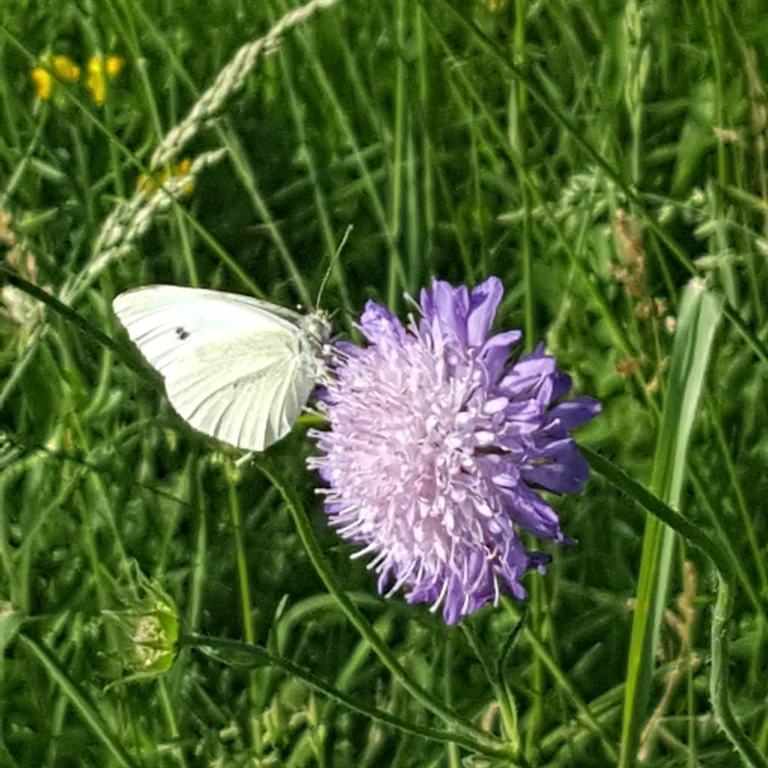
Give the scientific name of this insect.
Pieris rapae
